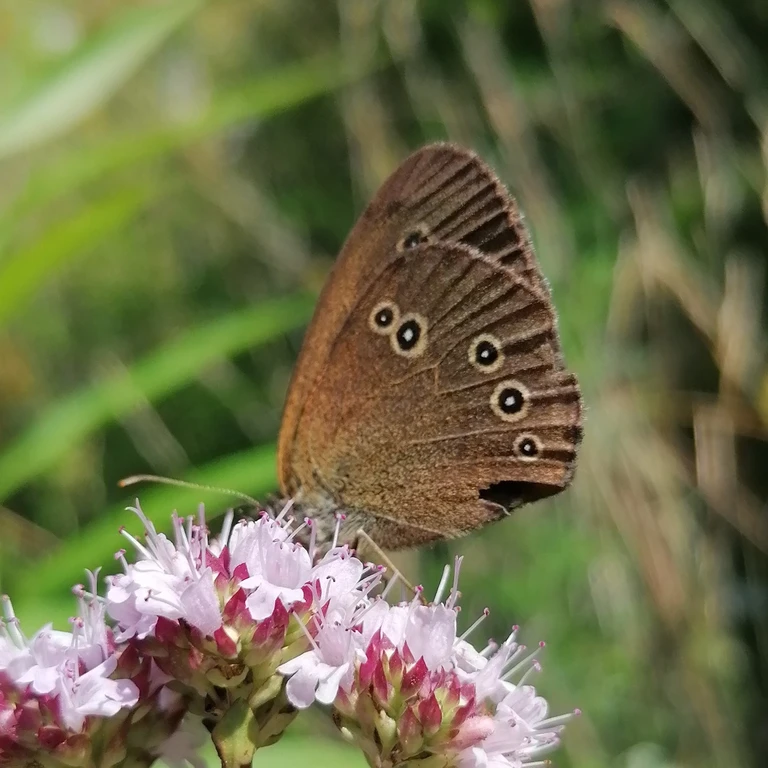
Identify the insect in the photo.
Aphantopus hyperantus
